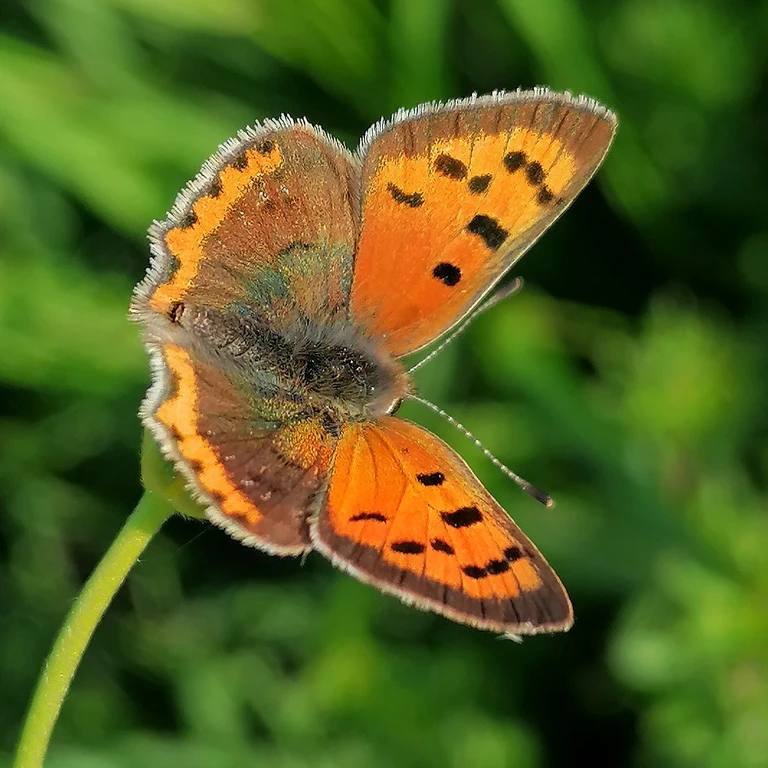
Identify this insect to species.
Lycaena phlaeas
